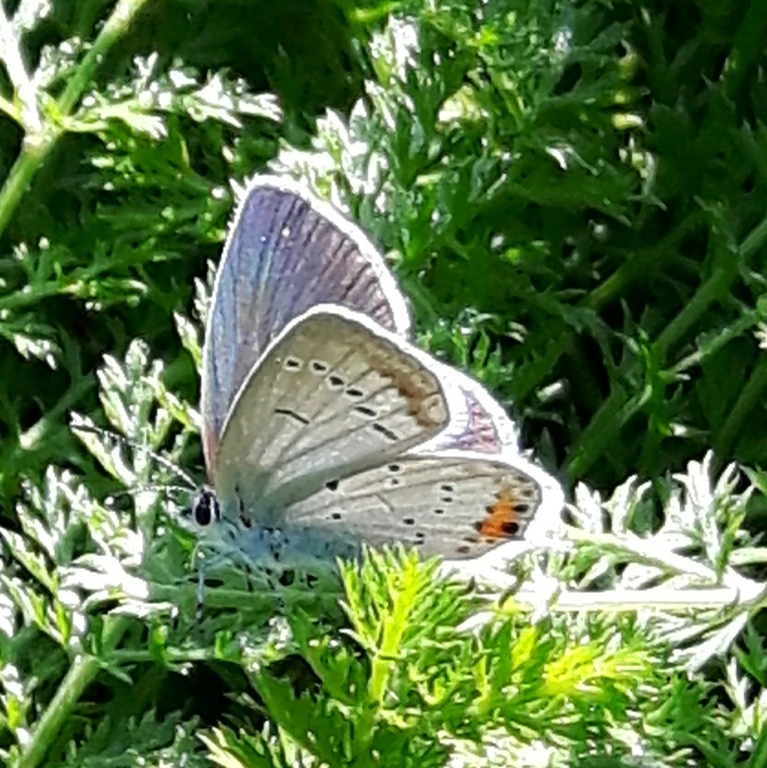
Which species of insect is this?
Cupido argiades (also Elkalyce argiades)
